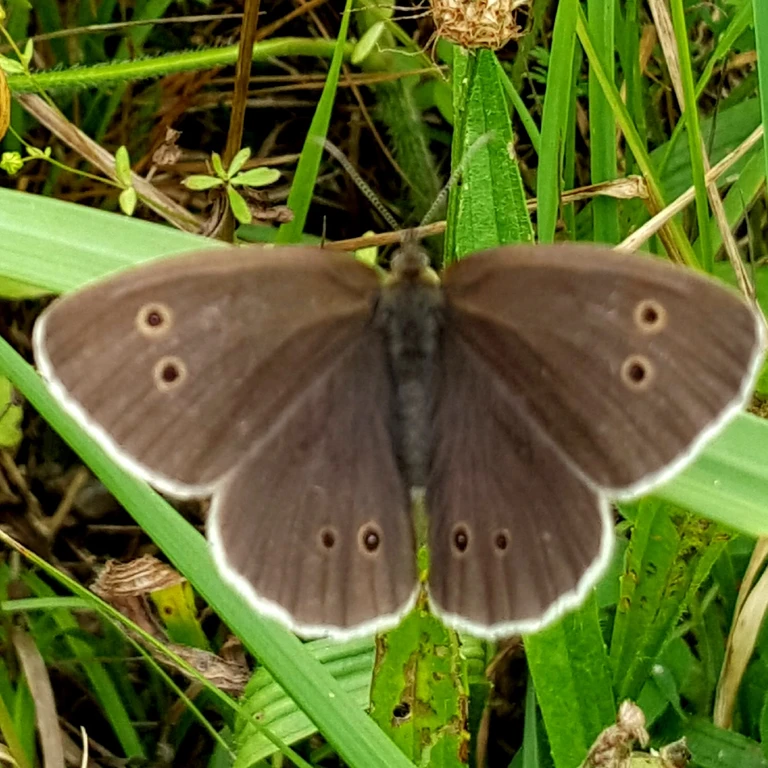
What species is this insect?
Aphantopus hyperantus
